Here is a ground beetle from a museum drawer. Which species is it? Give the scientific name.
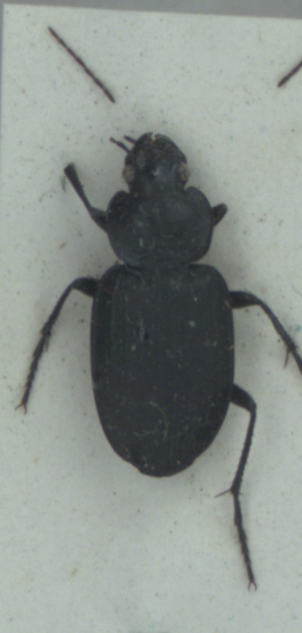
Licinus punctatulus
